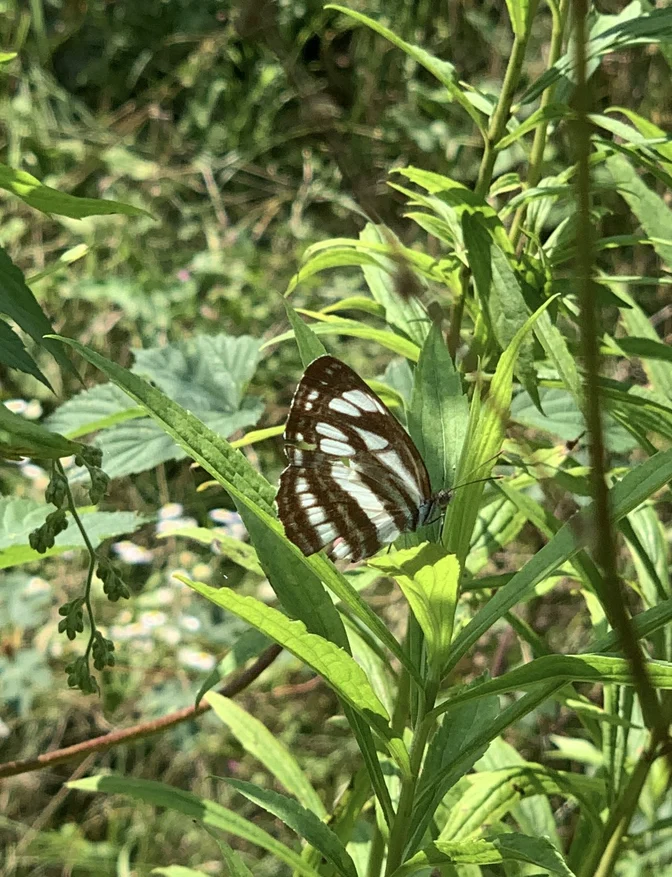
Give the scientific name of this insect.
Neptis sappho
